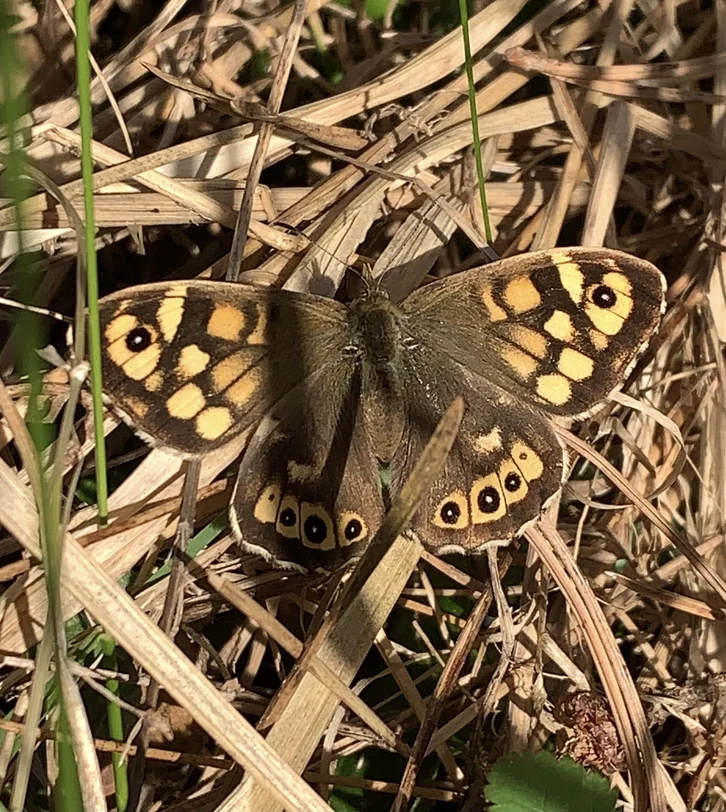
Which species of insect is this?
Pararge aegeria
